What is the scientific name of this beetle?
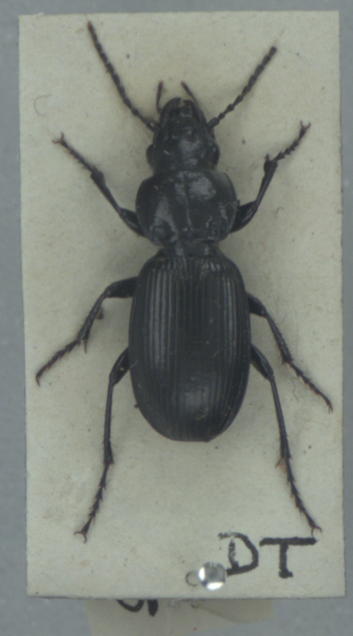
Pterostichus madidus
